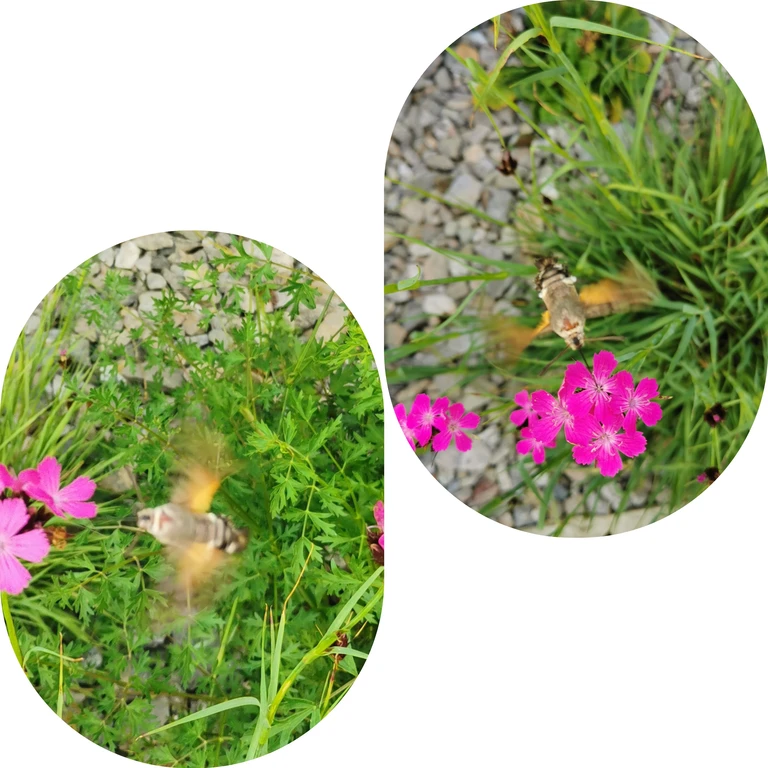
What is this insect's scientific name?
Macroglossum stellatarum
